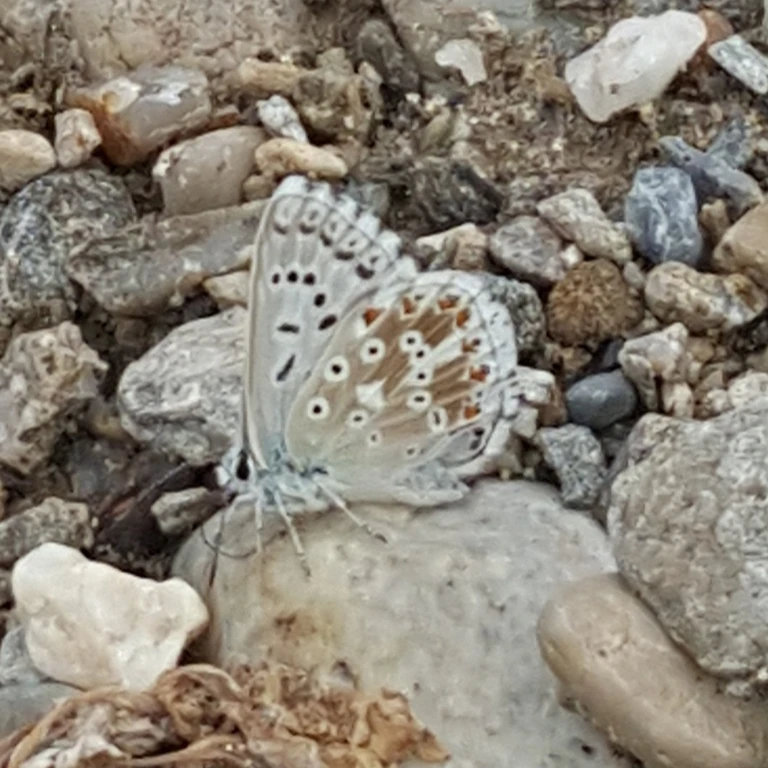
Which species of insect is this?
Lysandra coridon
